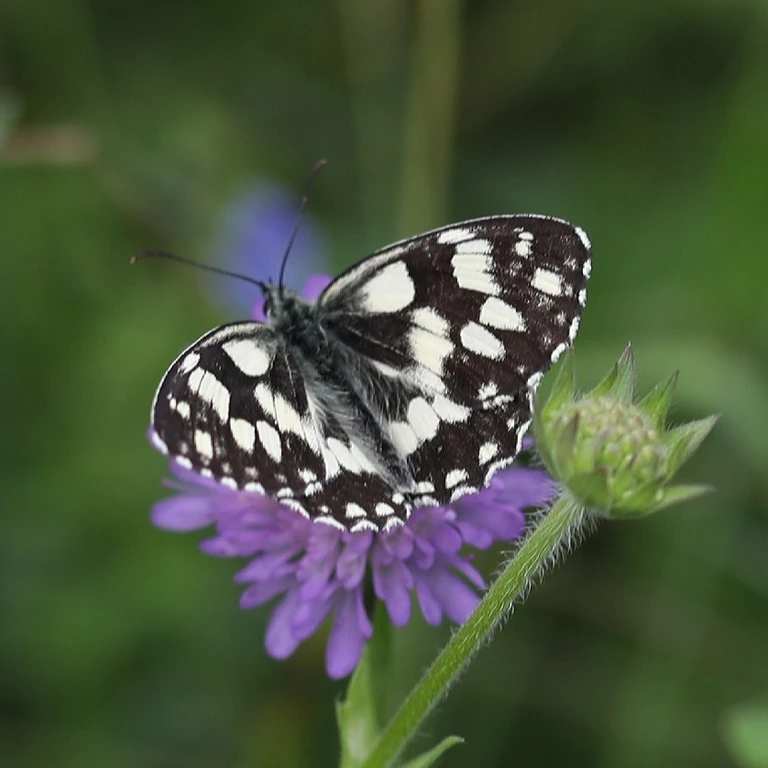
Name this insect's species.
Melanargia galathea
